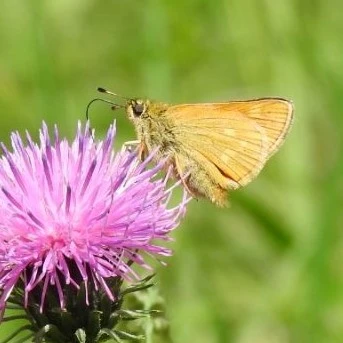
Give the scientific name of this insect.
Ochlodes sylvanus (also Ochlodes venata)
